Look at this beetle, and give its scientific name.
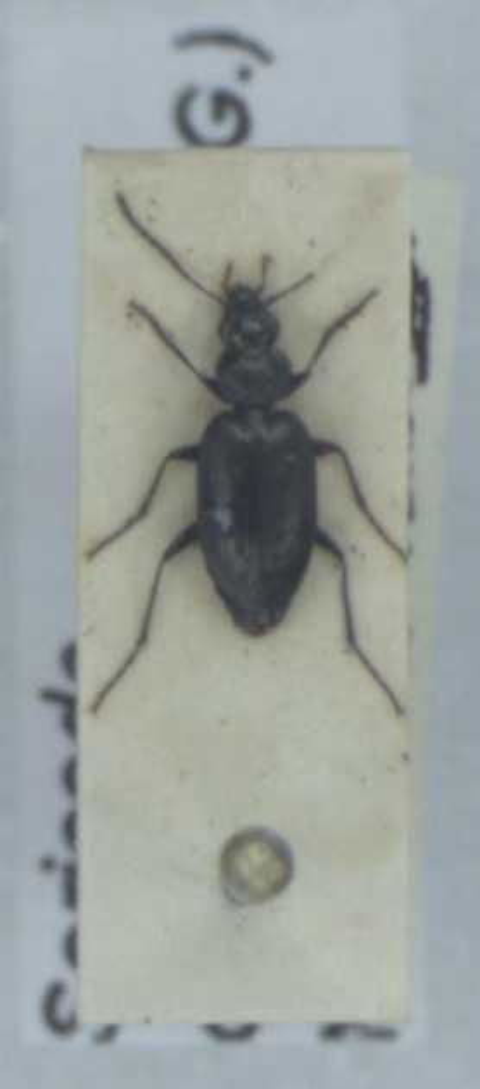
Sericoda quadripunctata
